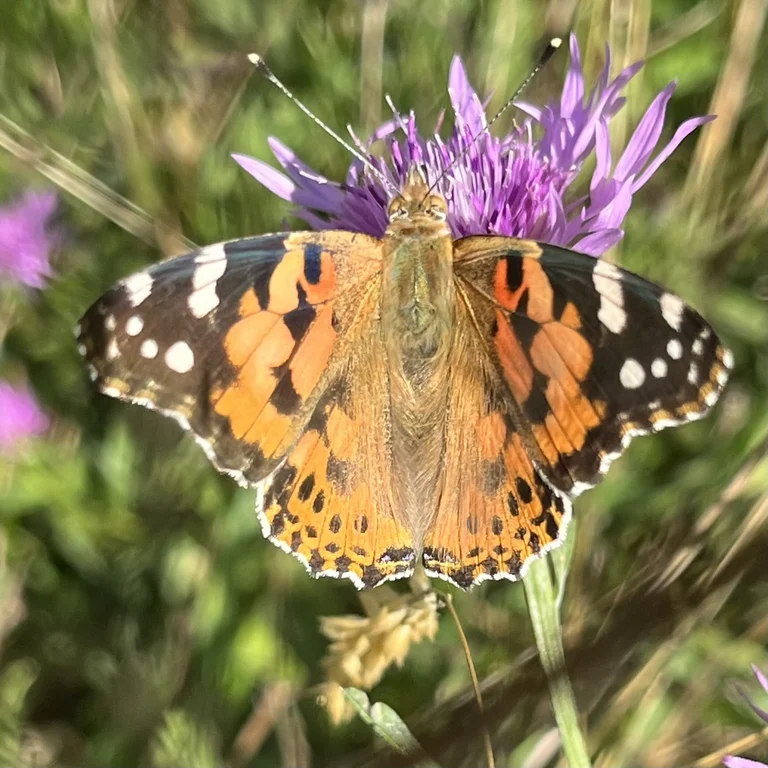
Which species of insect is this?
Vanessa cardui
